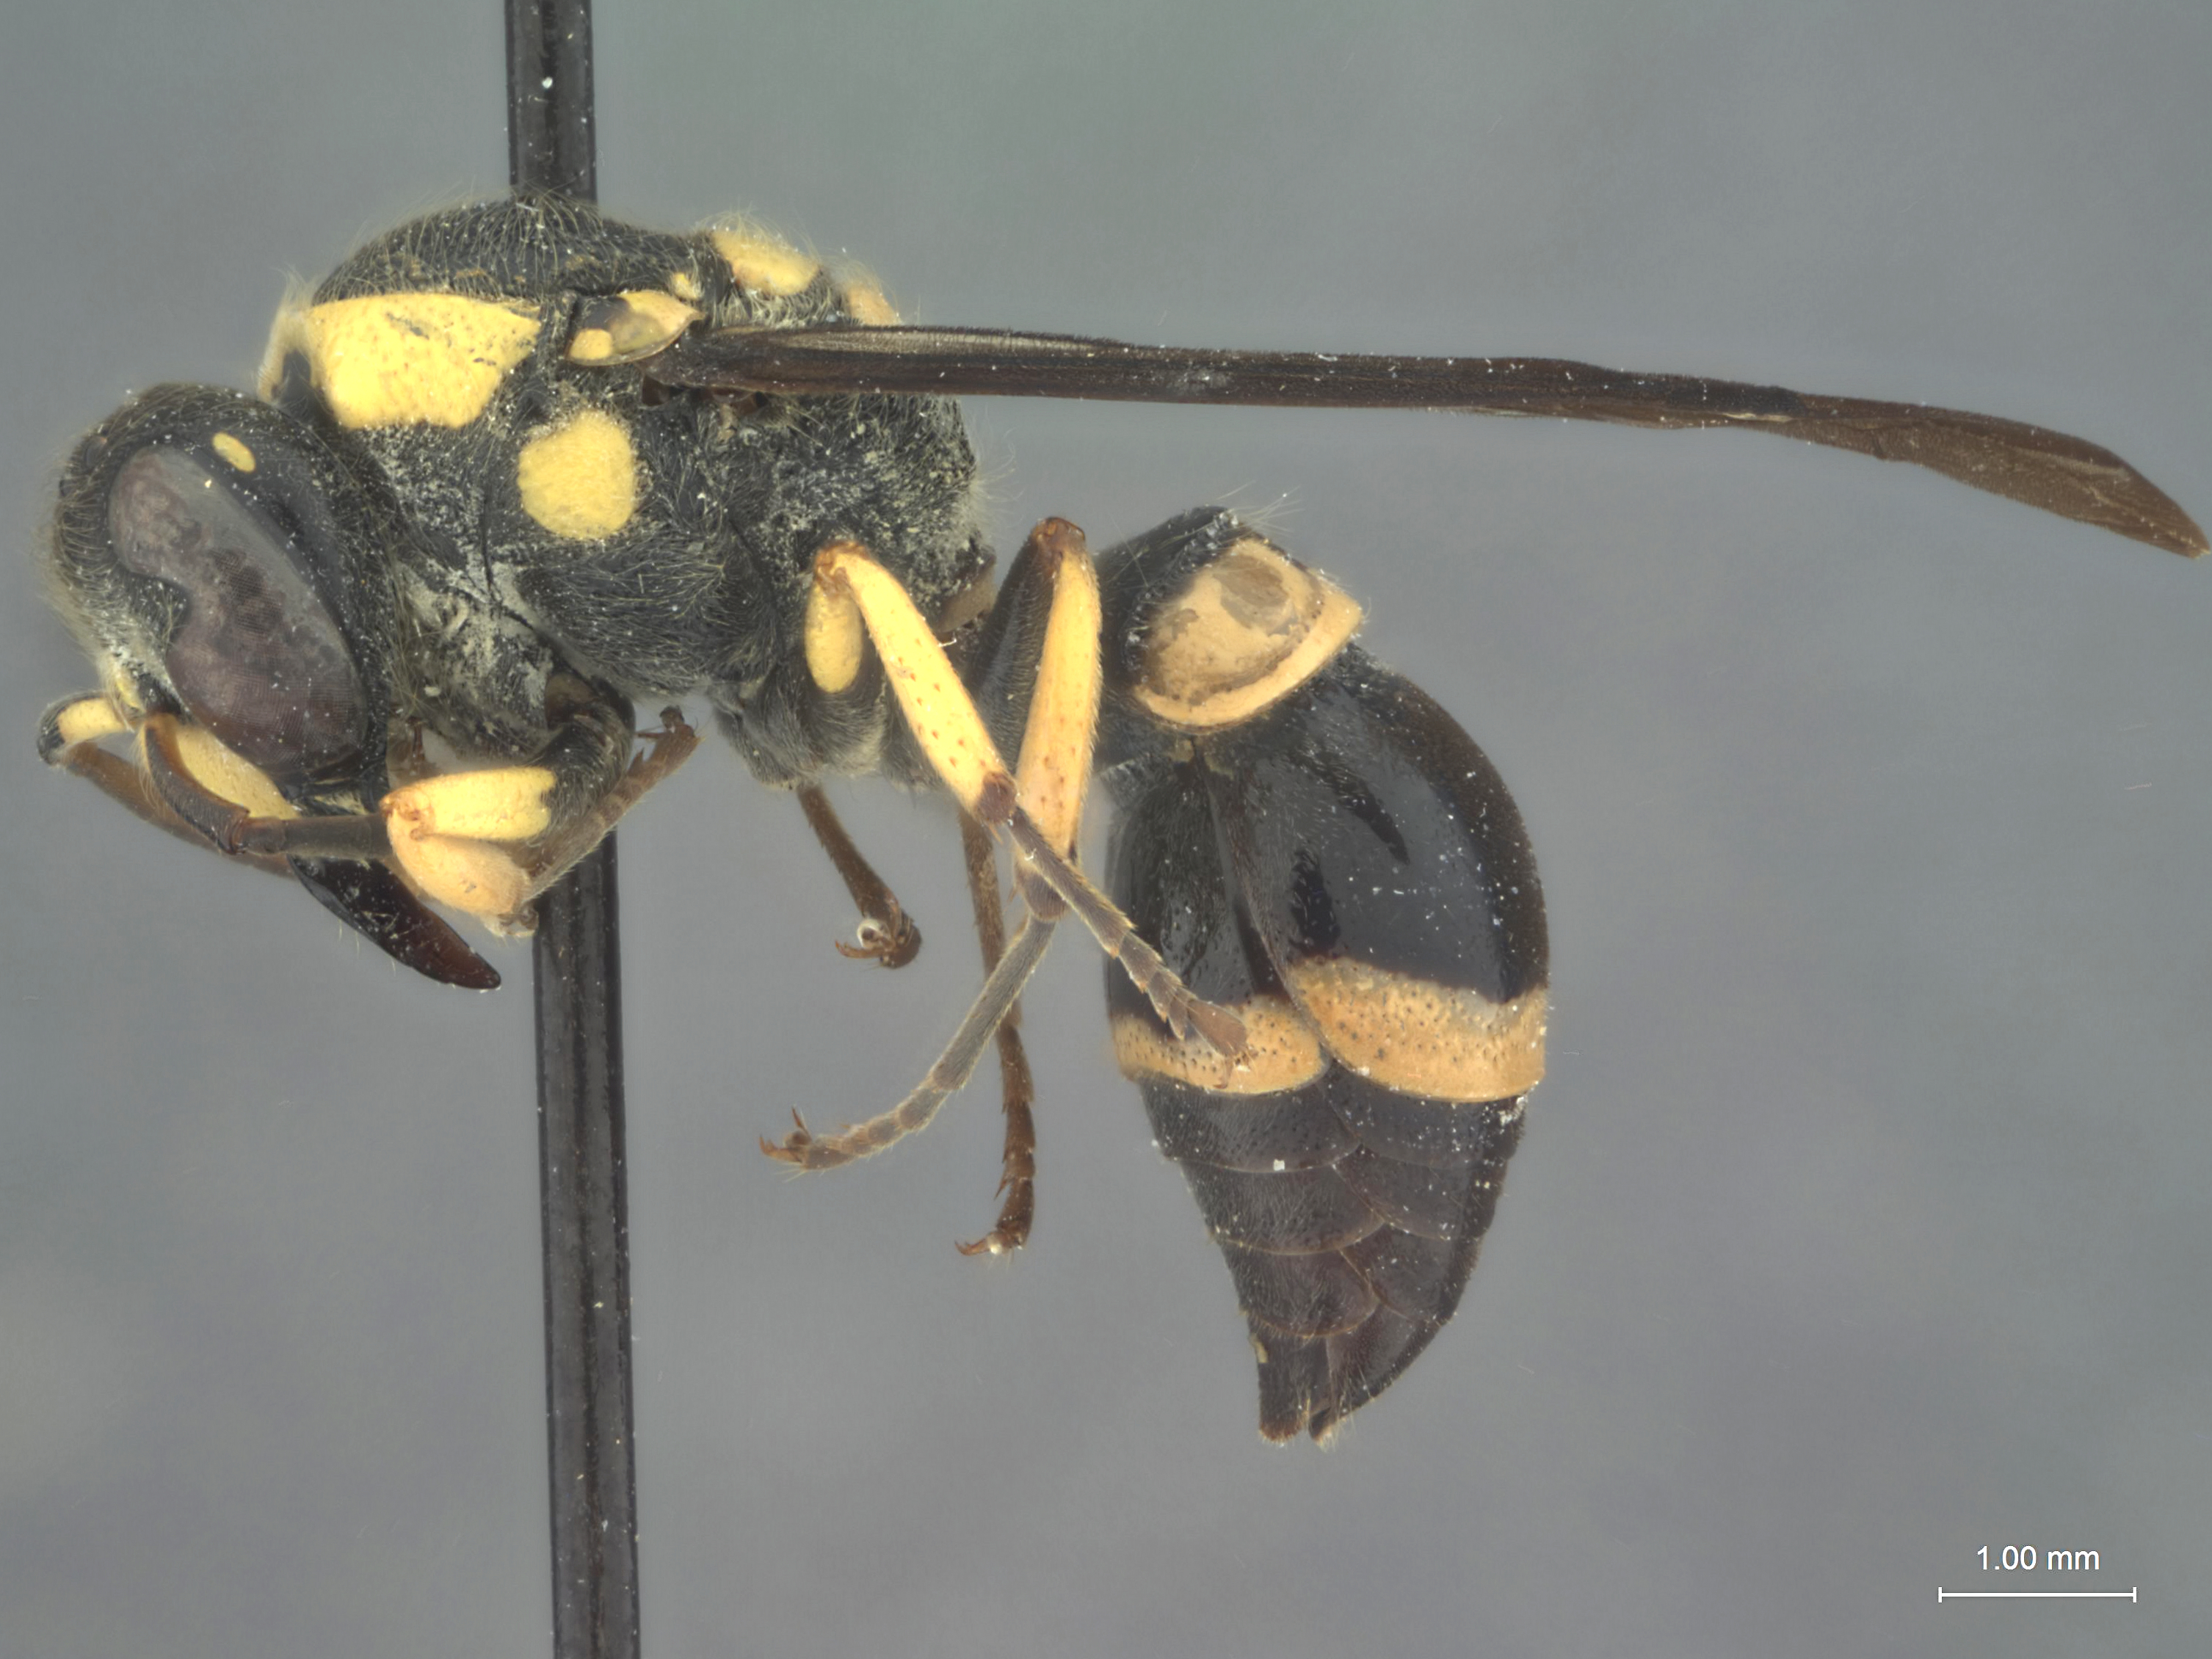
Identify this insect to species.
Ancistrocerus isla
